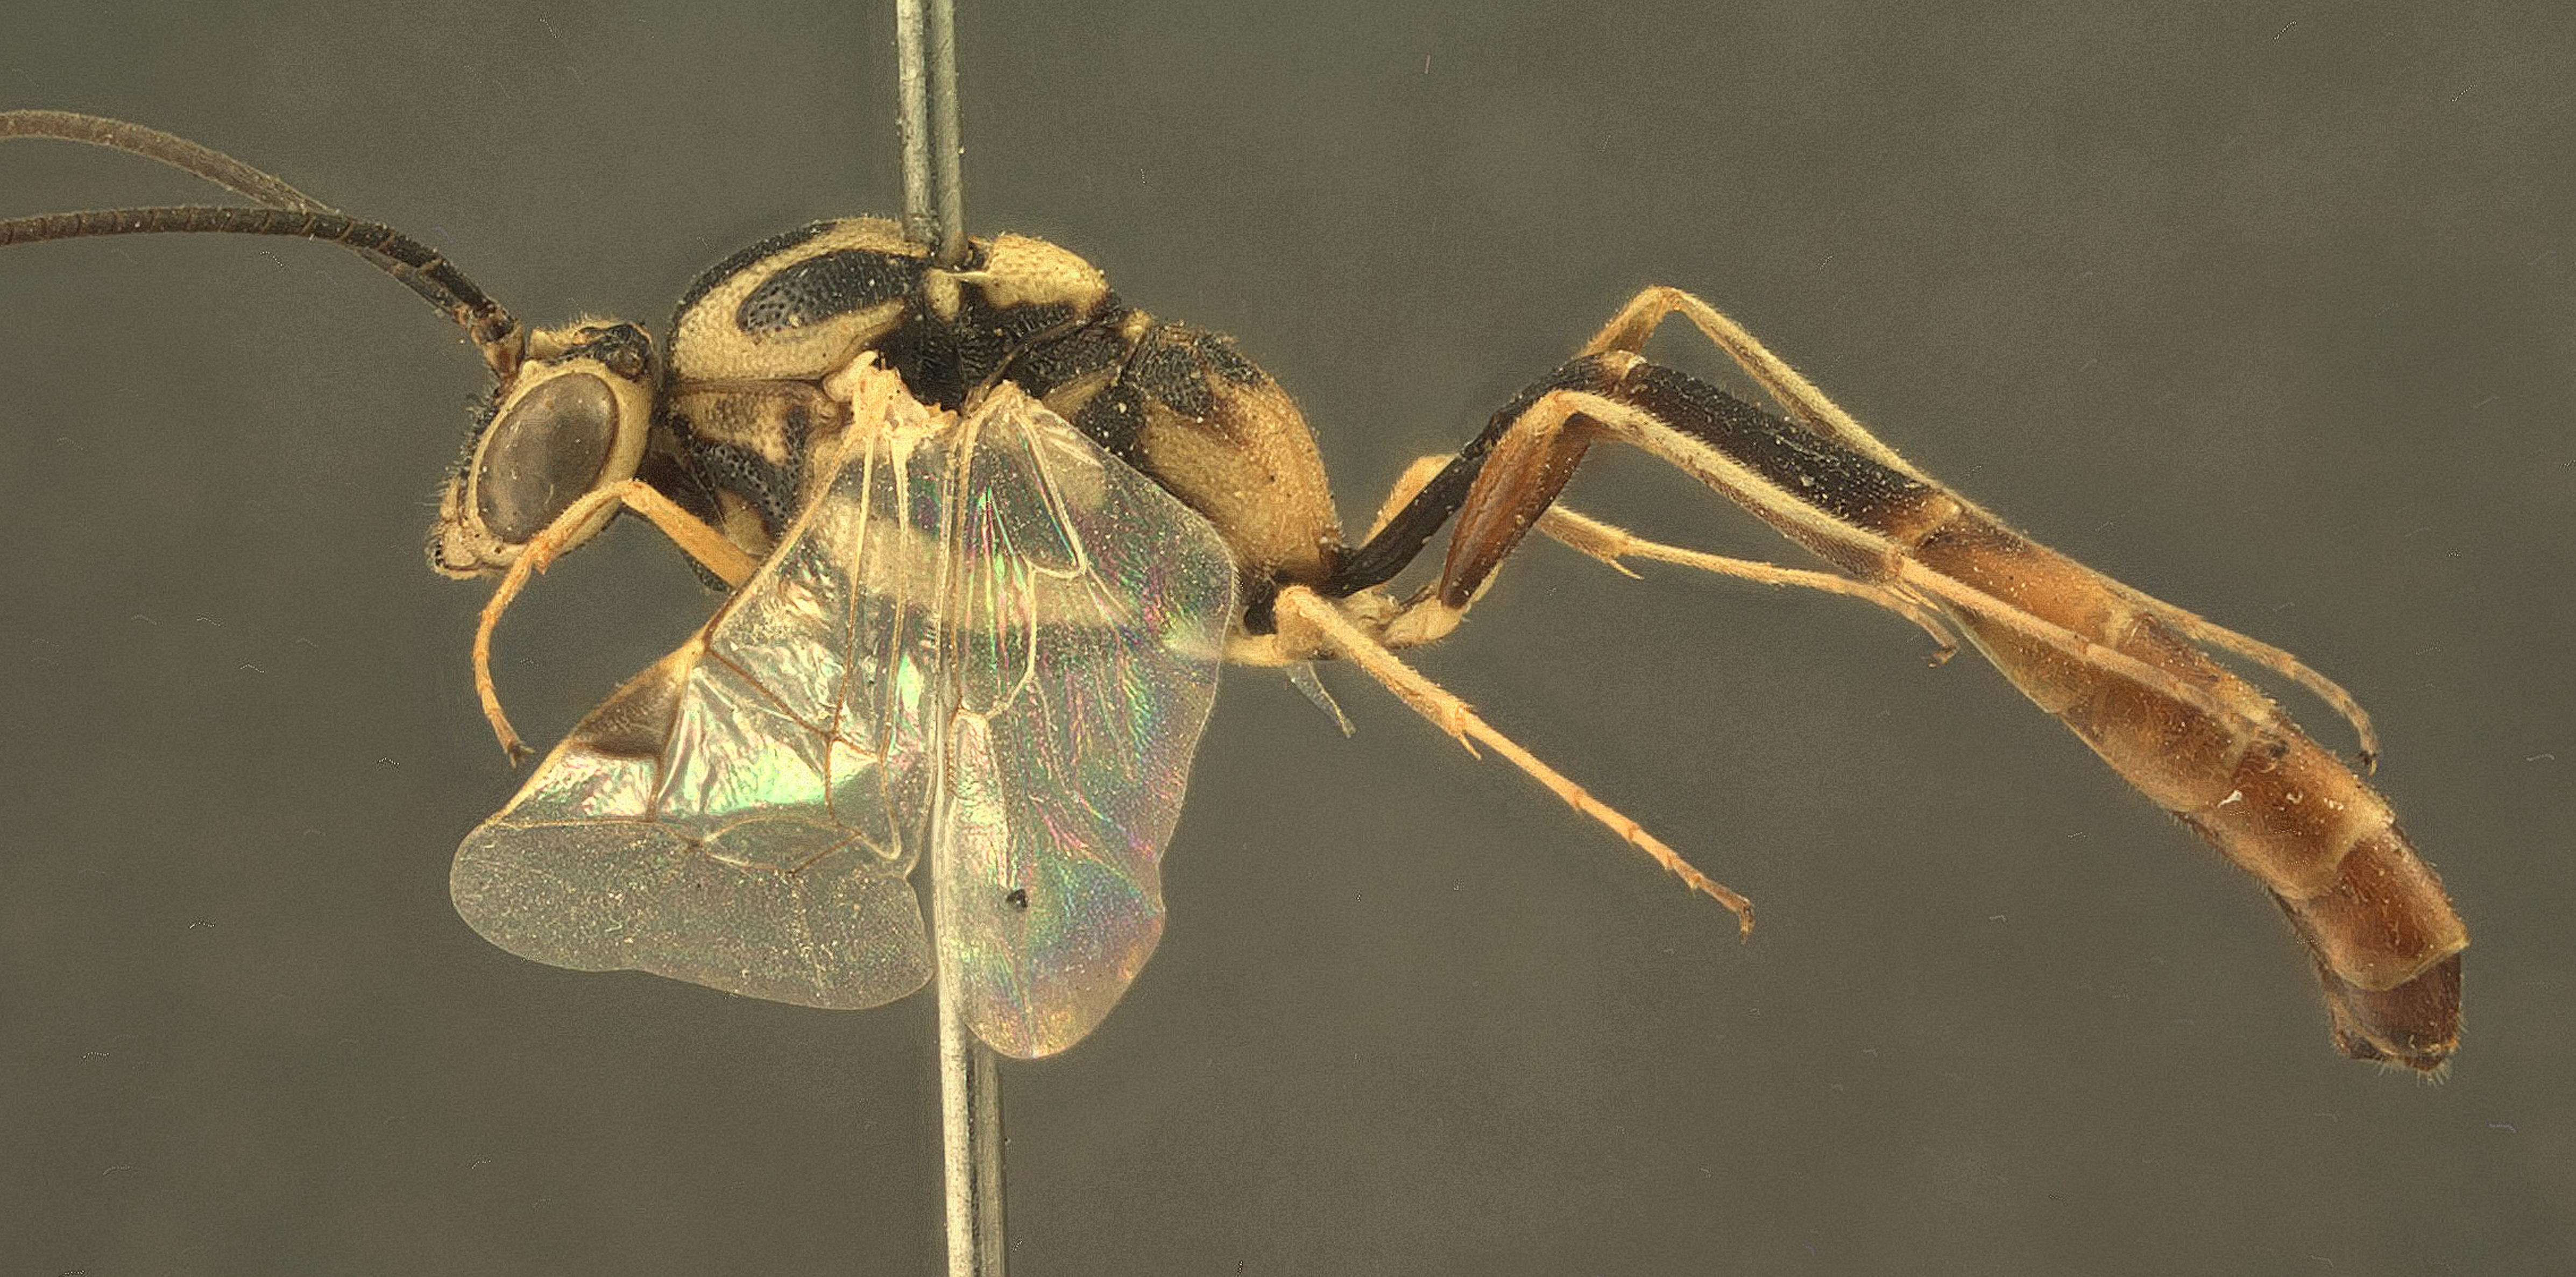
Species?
Eucremastus pugillator
